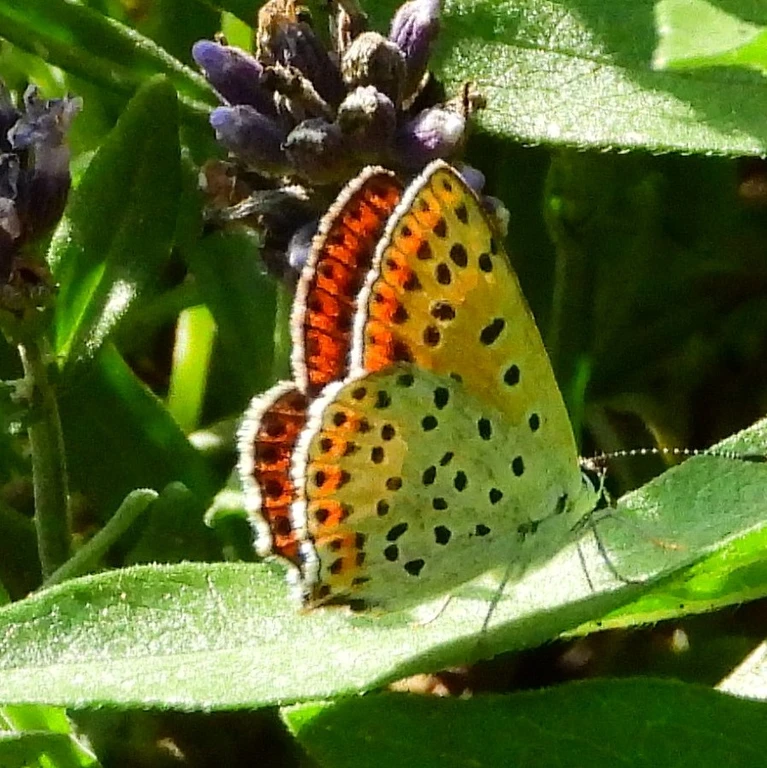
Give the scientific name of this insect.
Lycaena tityrus (also Loweia tityrus)
